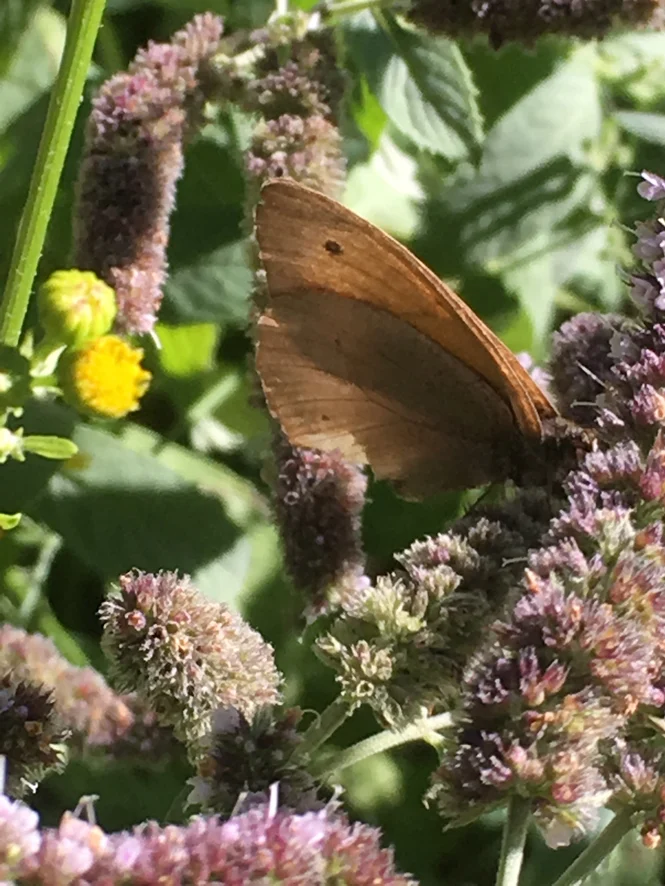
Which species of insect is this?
Maniola jurtina
